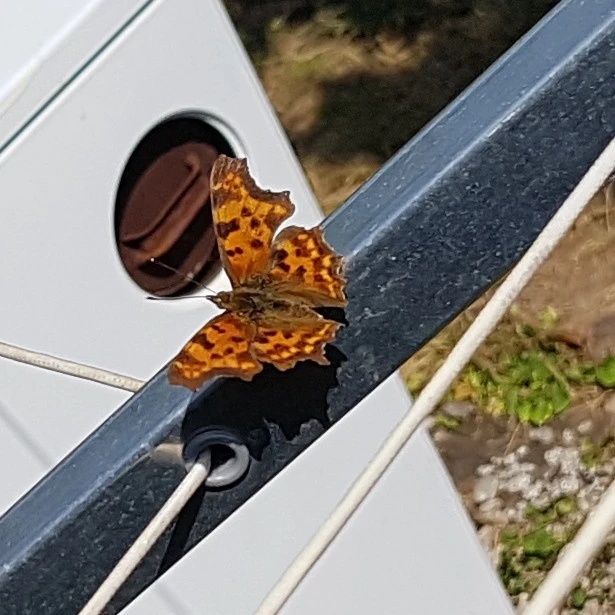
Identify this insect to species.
Polygonia c-album
